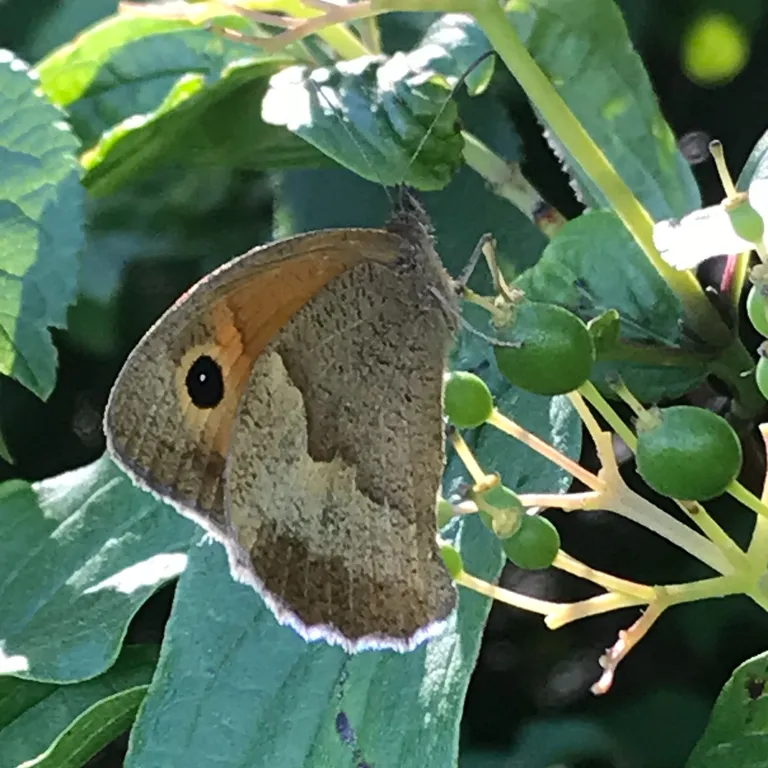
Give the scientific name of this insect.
Maniola jurtina
